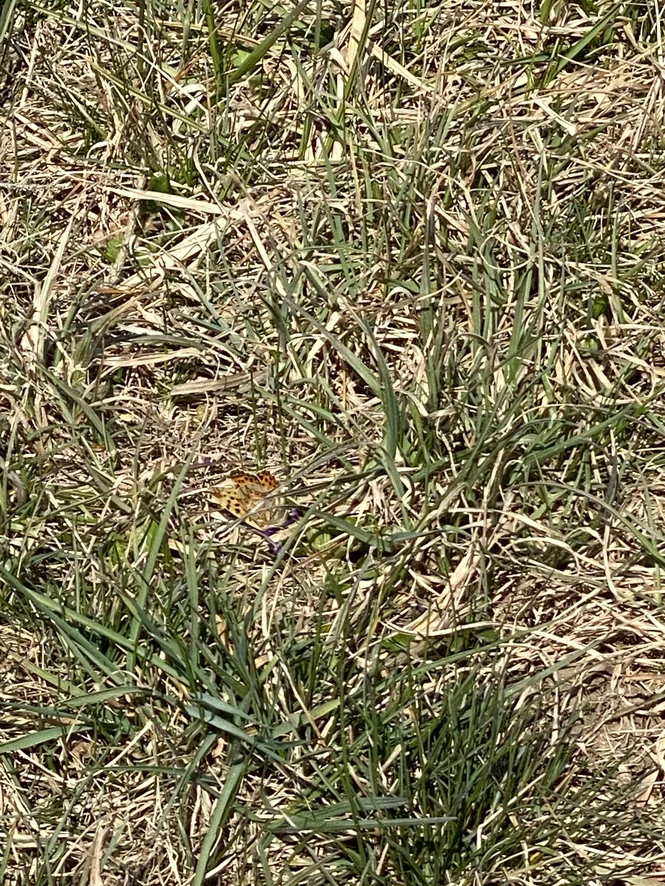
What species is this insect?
Issoria lathonia
